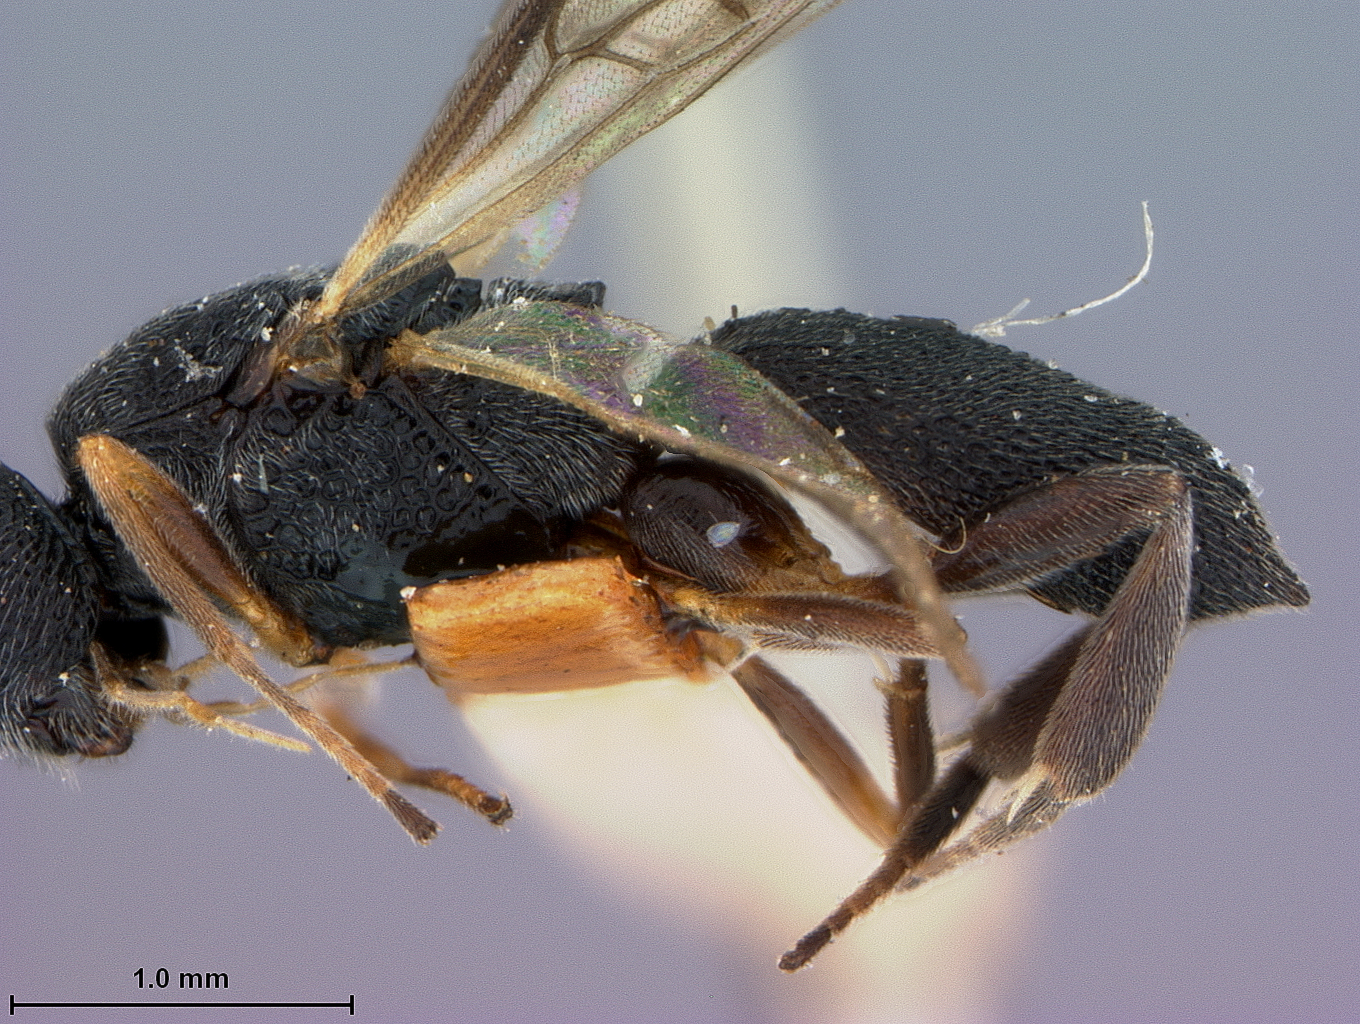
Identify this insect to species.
Cascogaster malayanus
